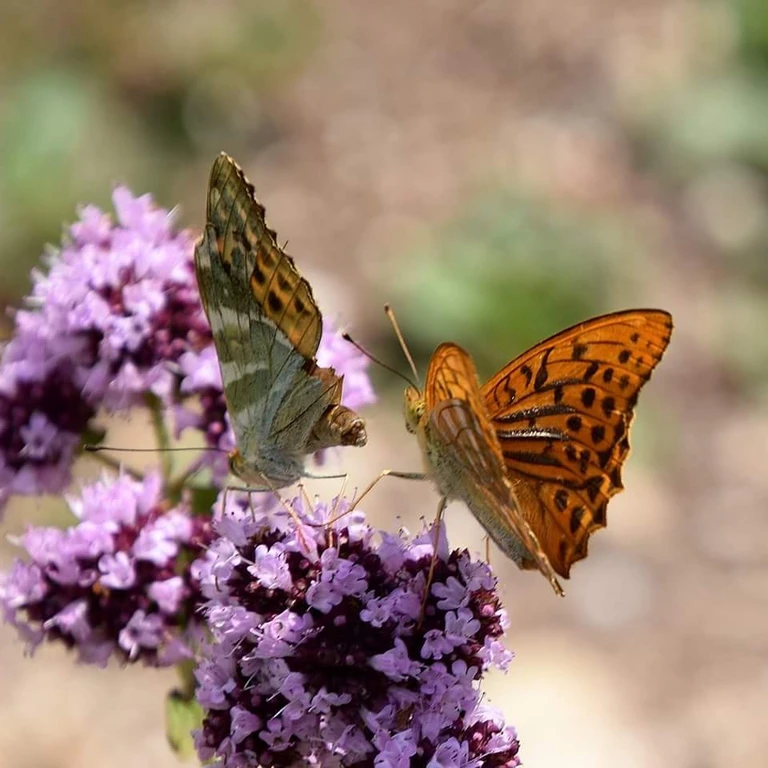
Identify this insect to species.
Argynnis paphia
